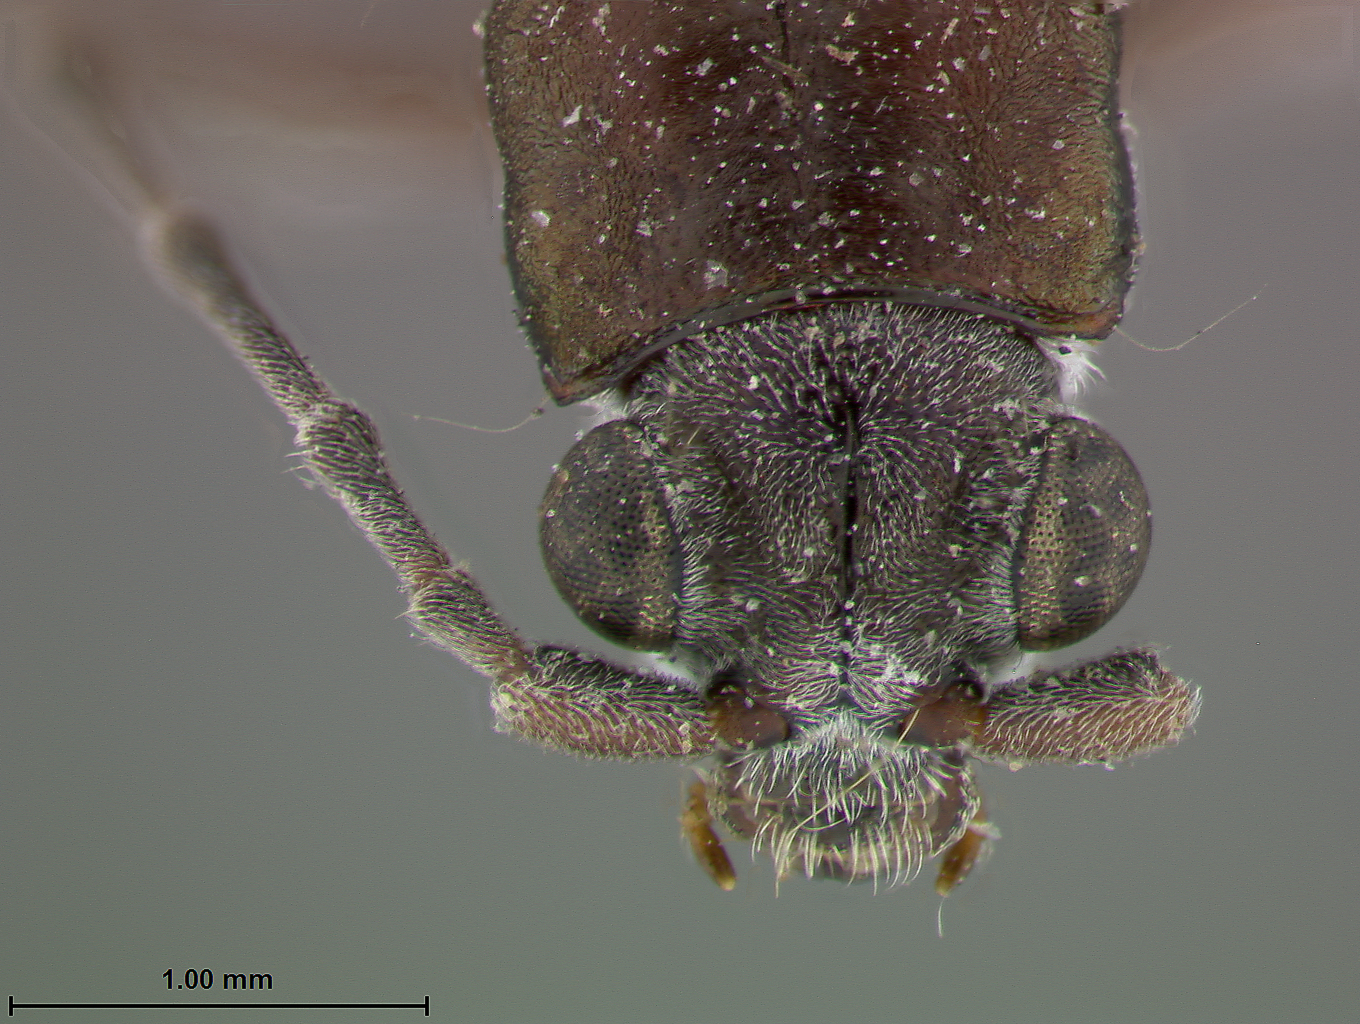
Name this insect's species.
Donacia edentata
